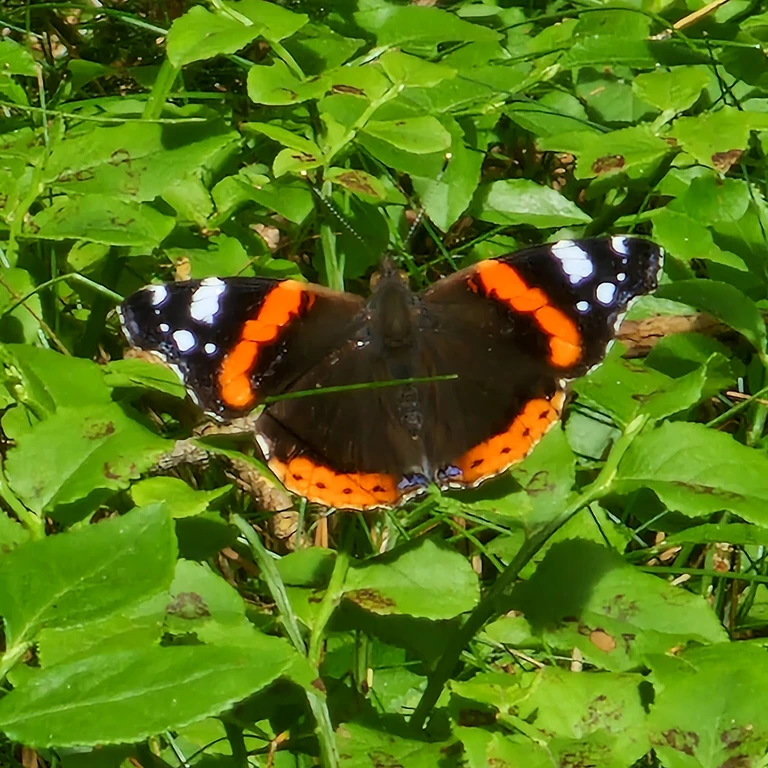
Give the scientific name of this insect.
Vanessa atalanta
